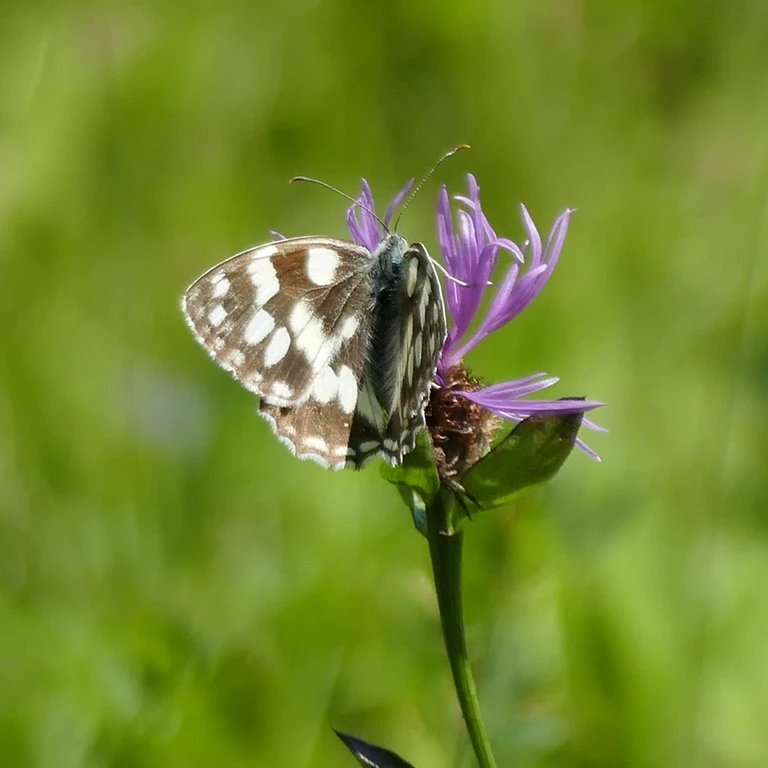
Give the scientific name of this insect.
Melanargia galathea
